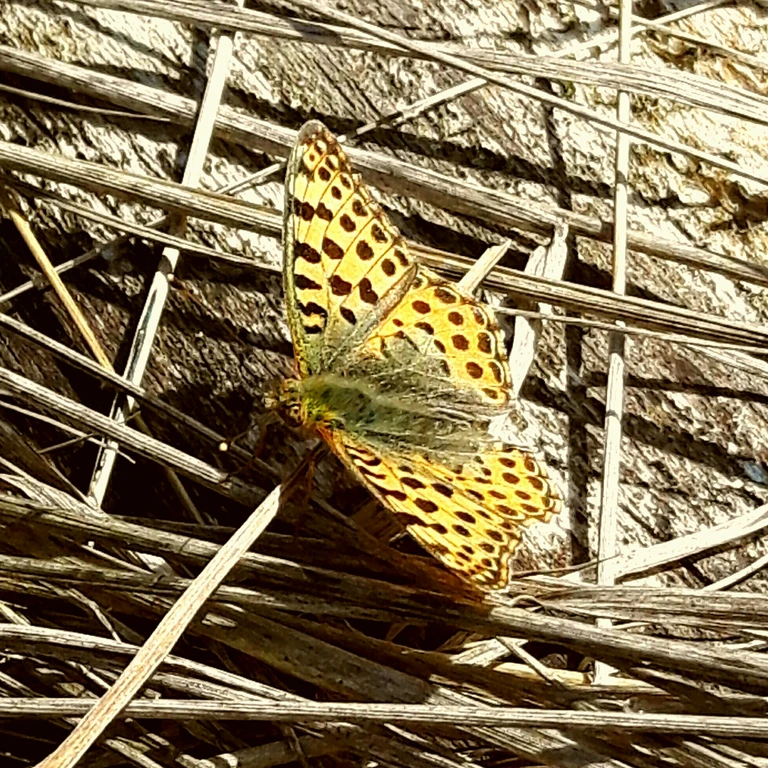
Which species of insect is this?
Issoria lathonia
